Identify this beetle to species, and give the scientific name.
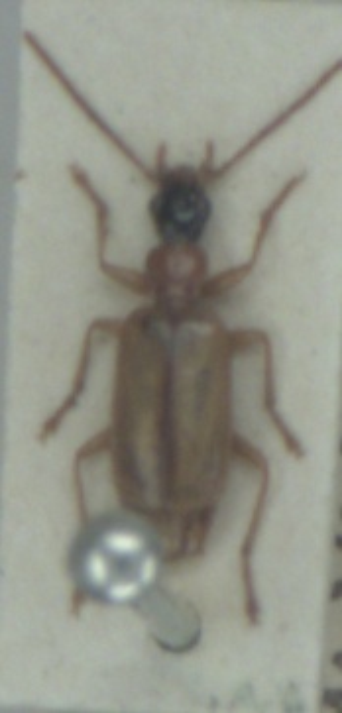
Demetrias atricapillus
